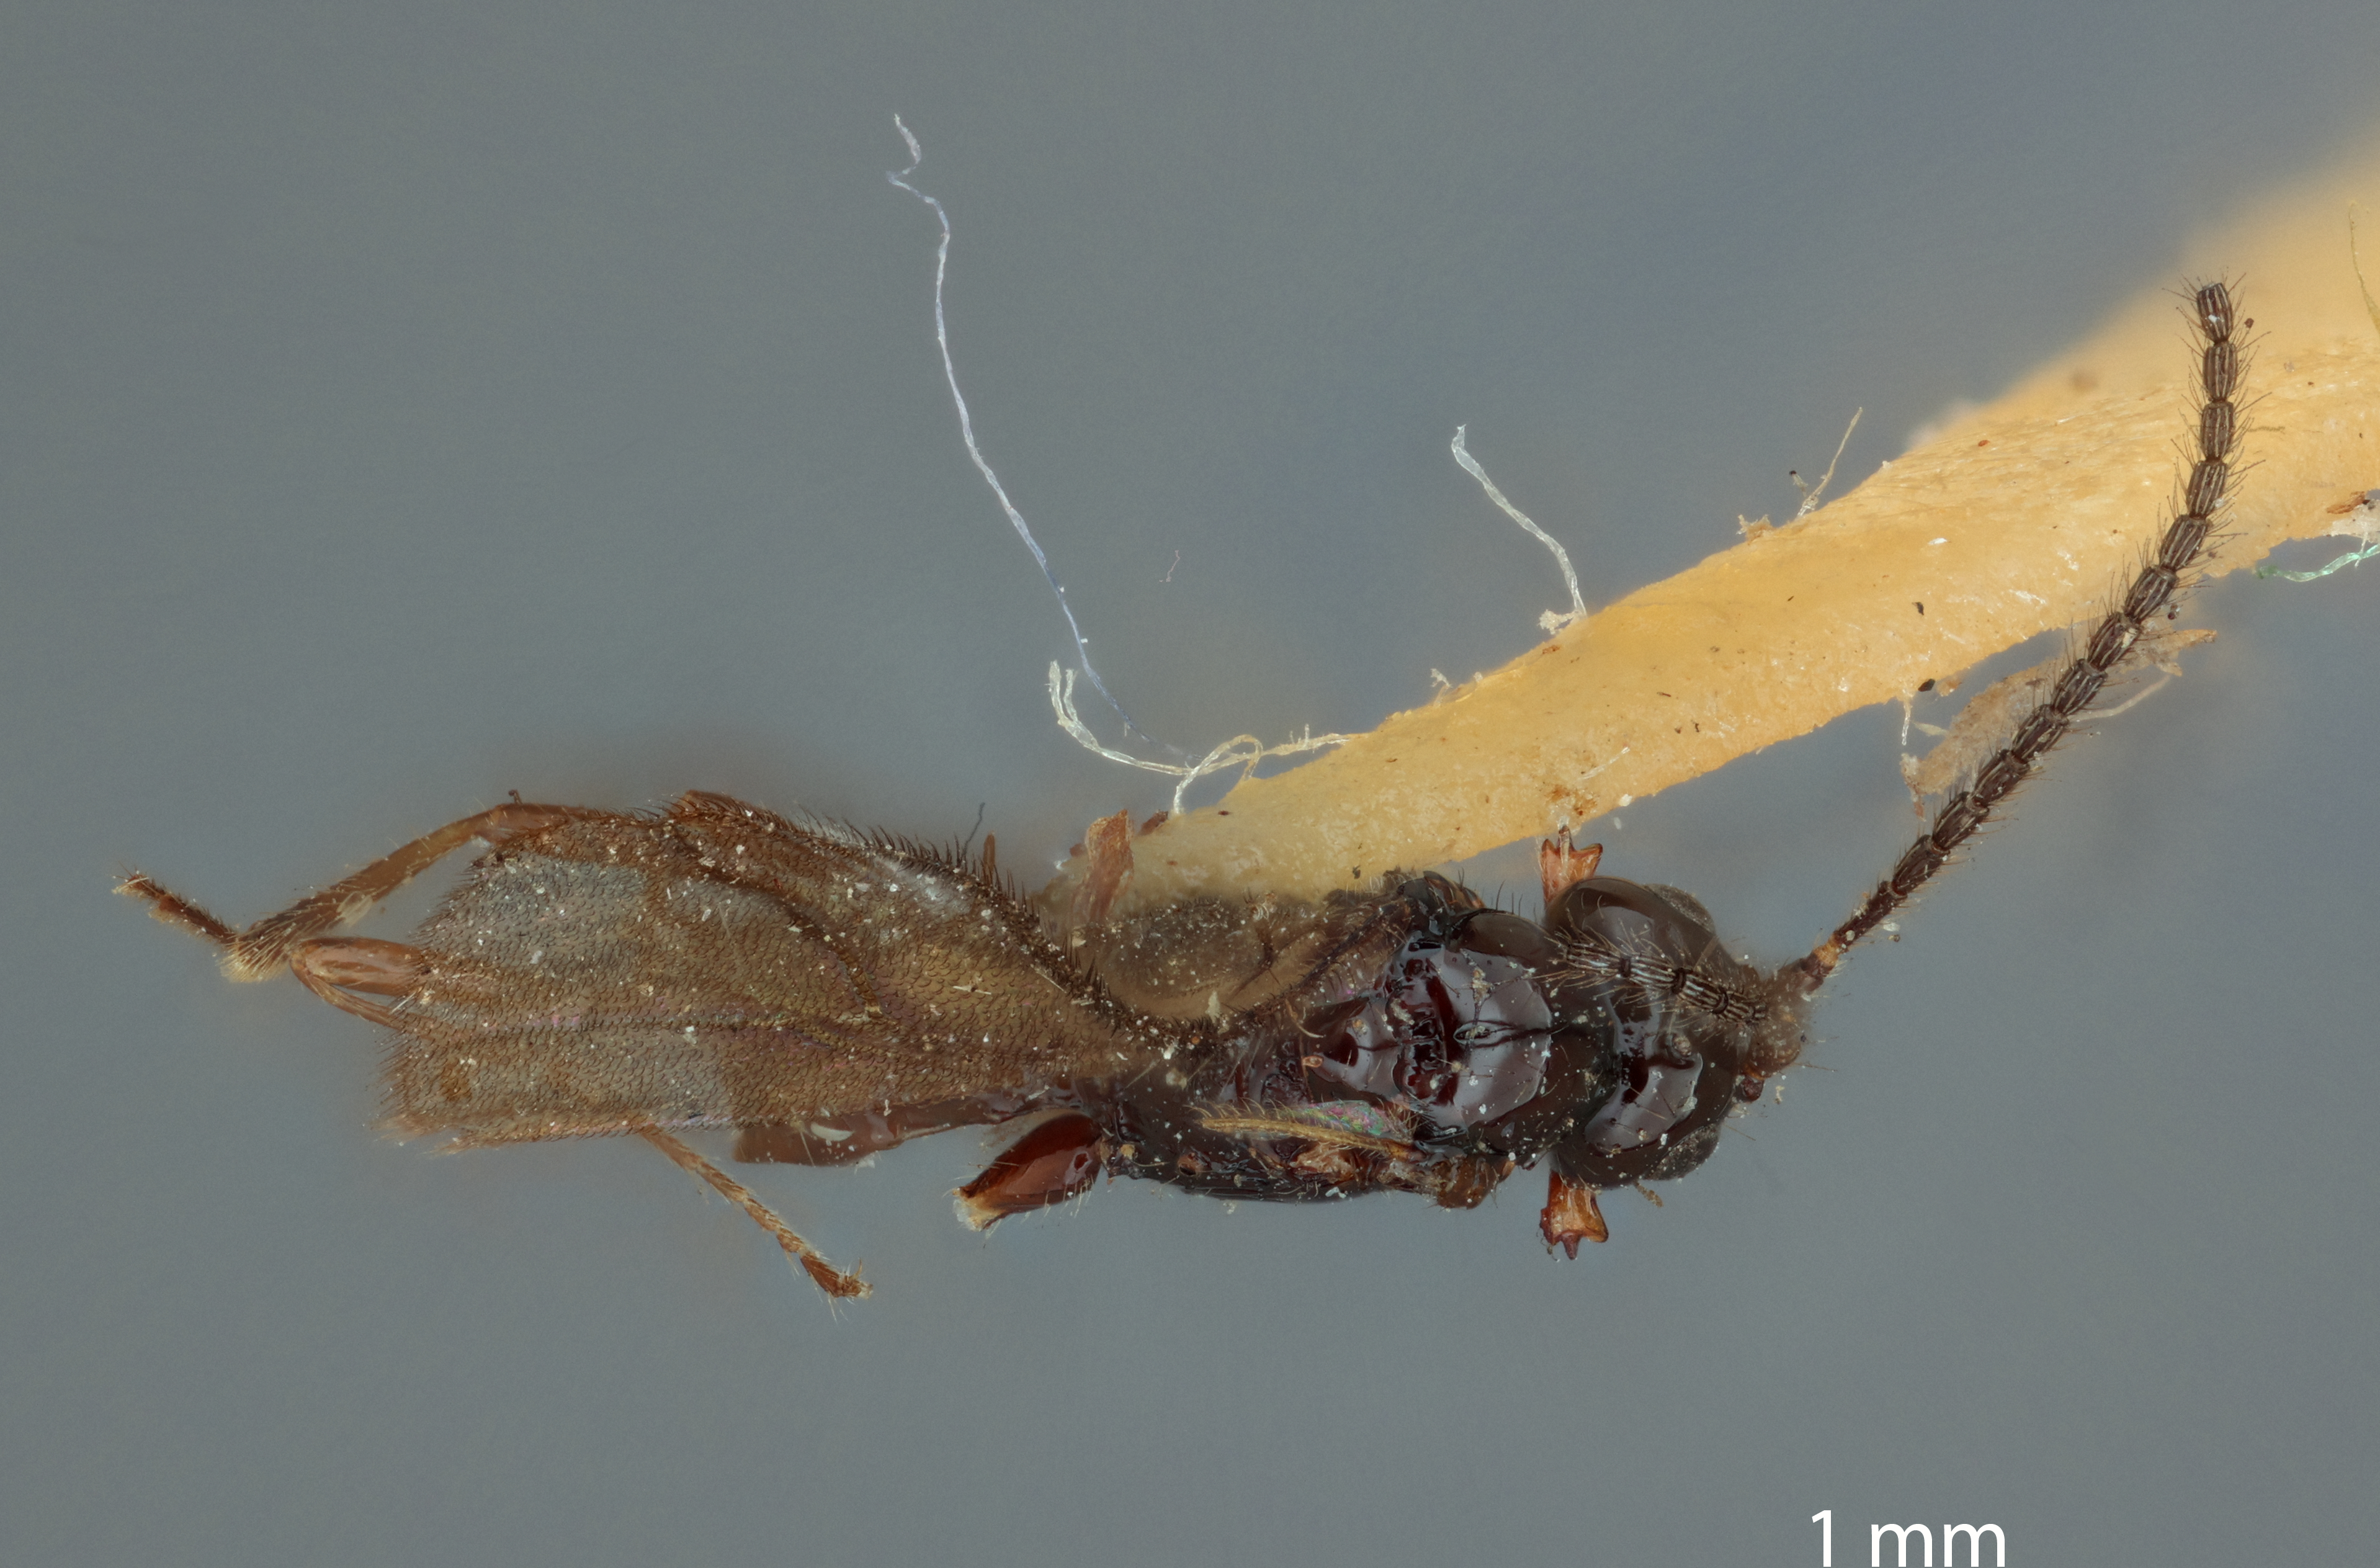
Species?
Aspilota insularis
